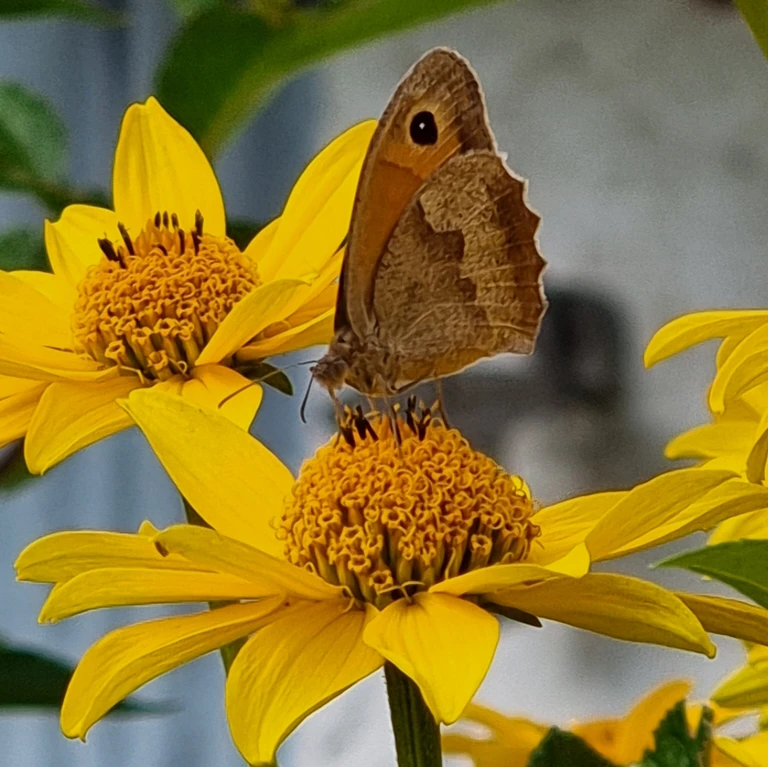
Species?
Maniola jurtina
